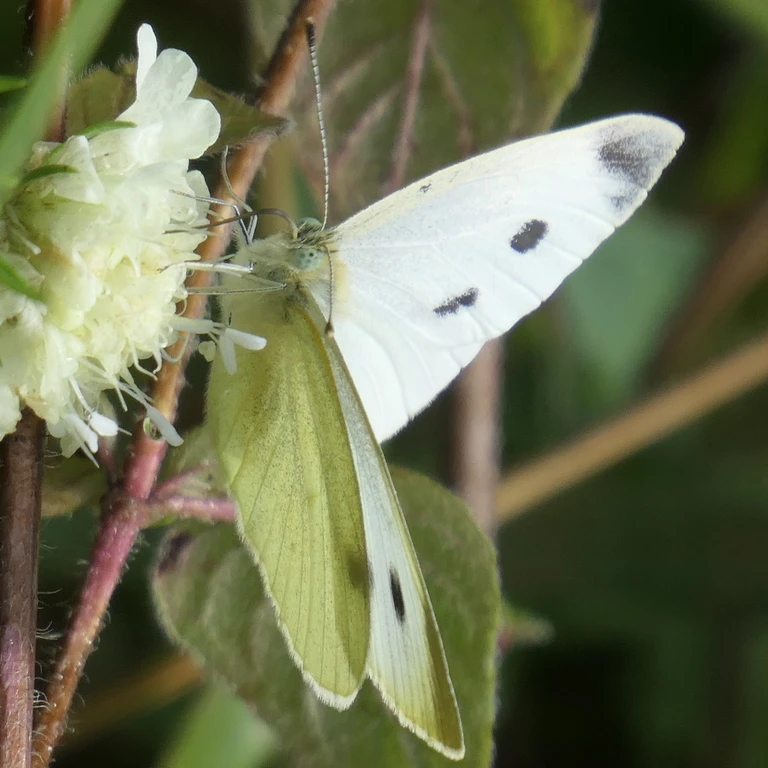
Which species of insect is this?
Pieris rapae
